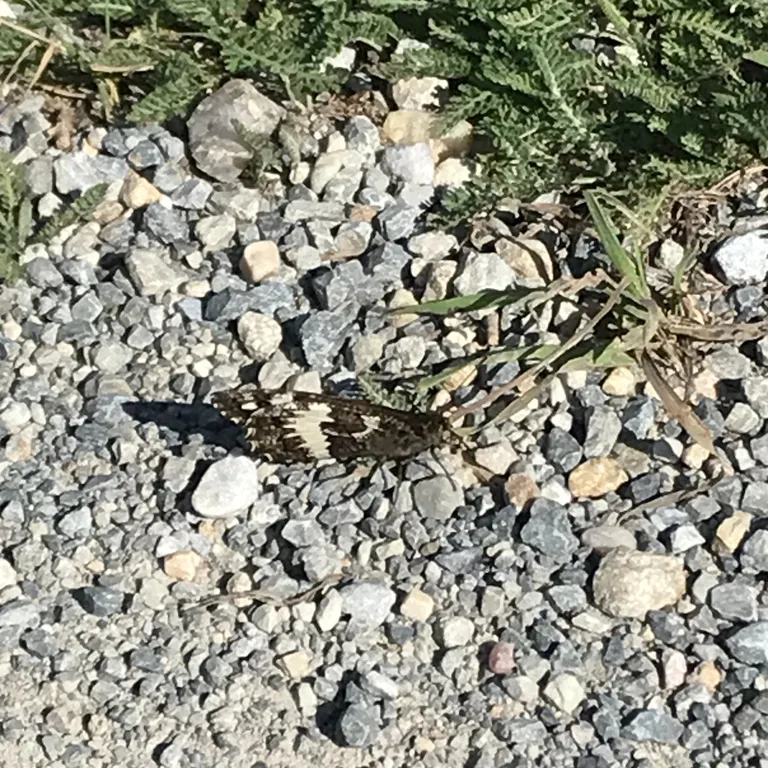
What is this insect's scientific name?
Brintesia circe
